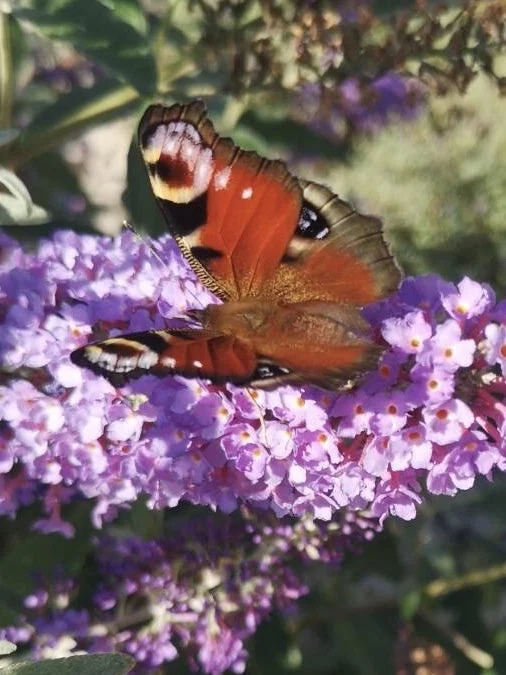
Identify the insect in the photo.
Aglais io
